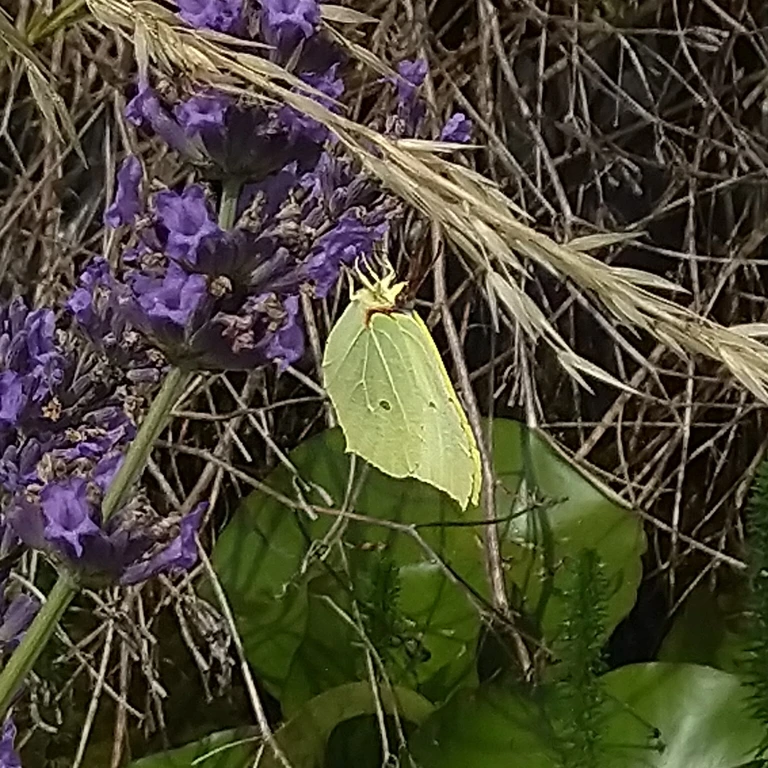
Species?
Gonepteryx rhamni
